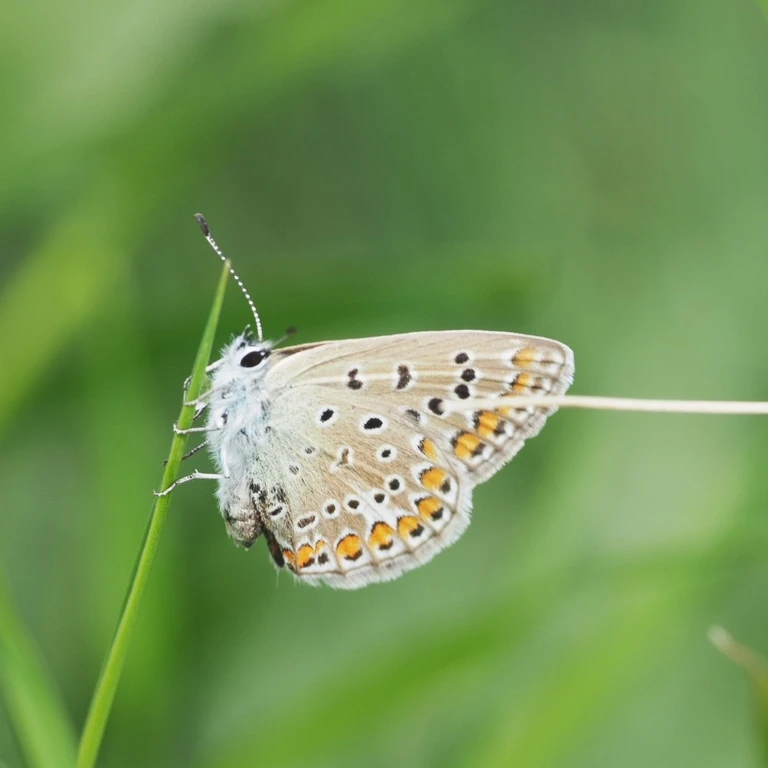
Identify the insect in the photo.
Polyommatus icarus
